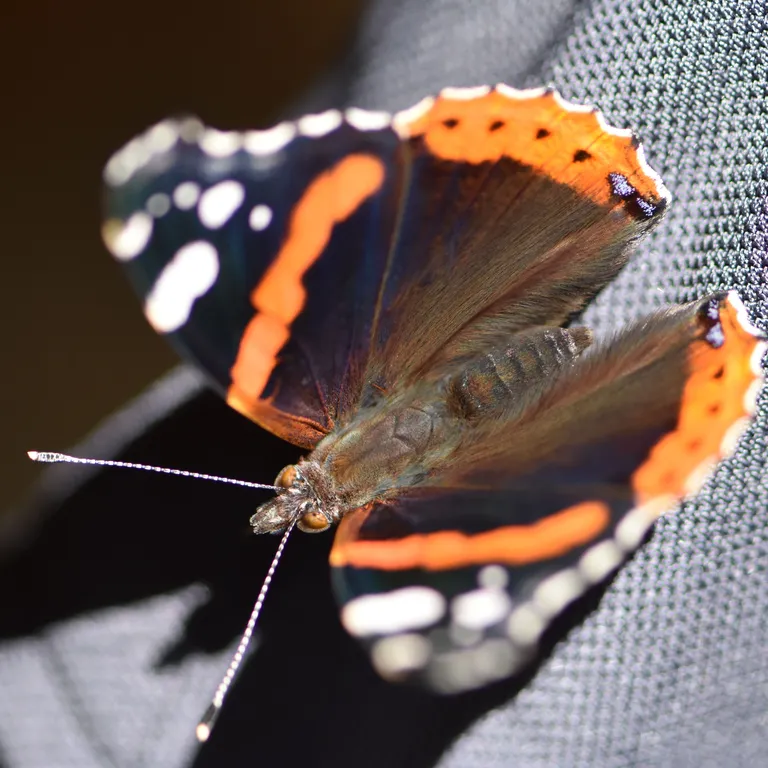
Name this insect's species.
Vanessa atalanta
